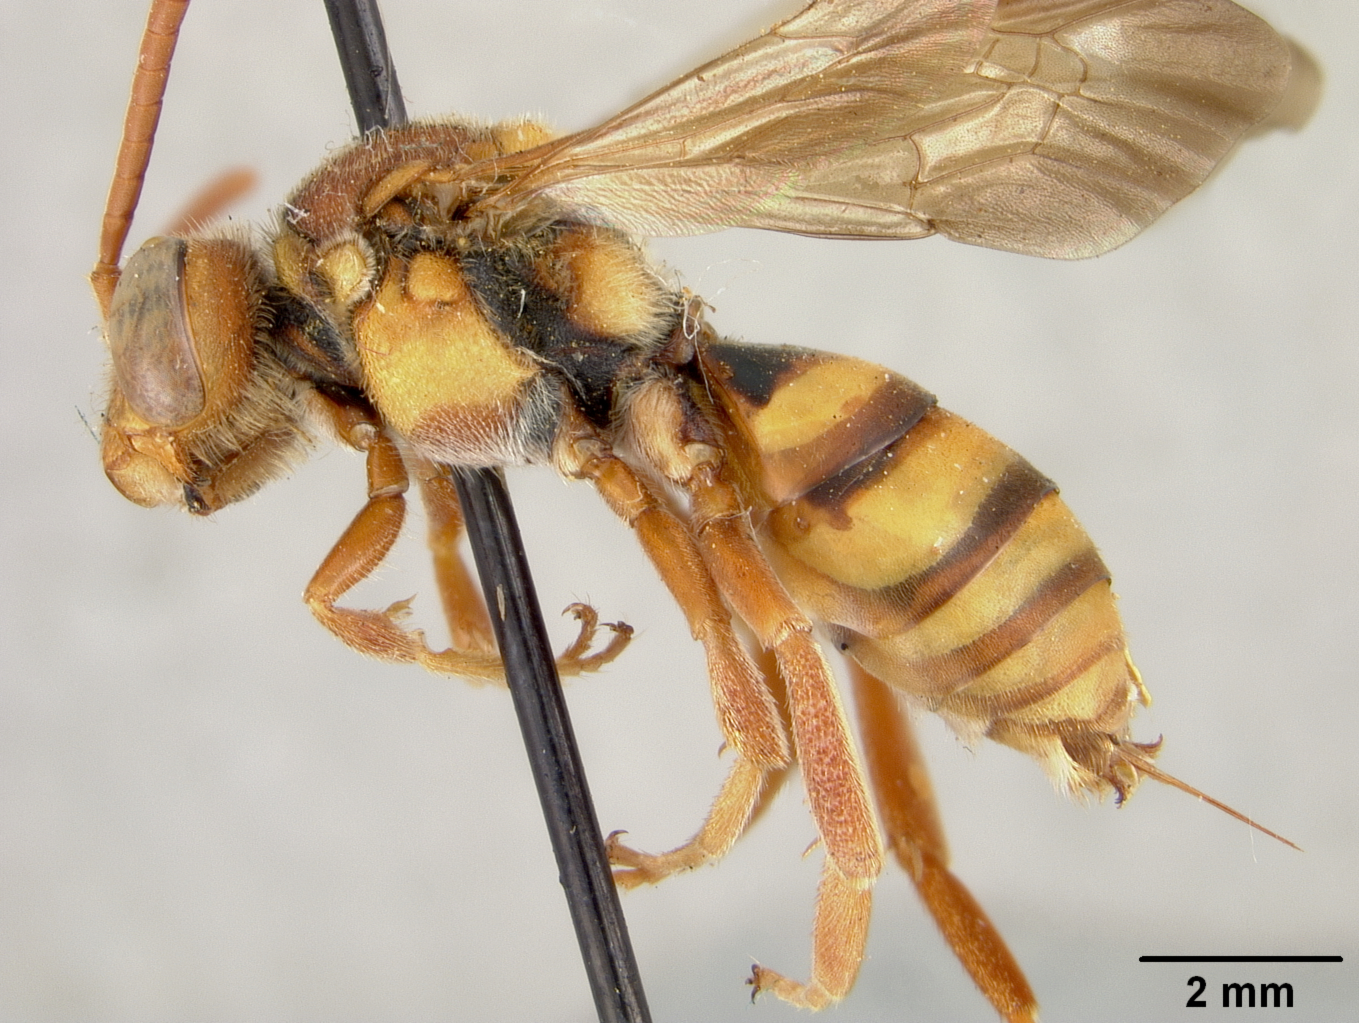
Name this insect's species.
Nomada affabilis
